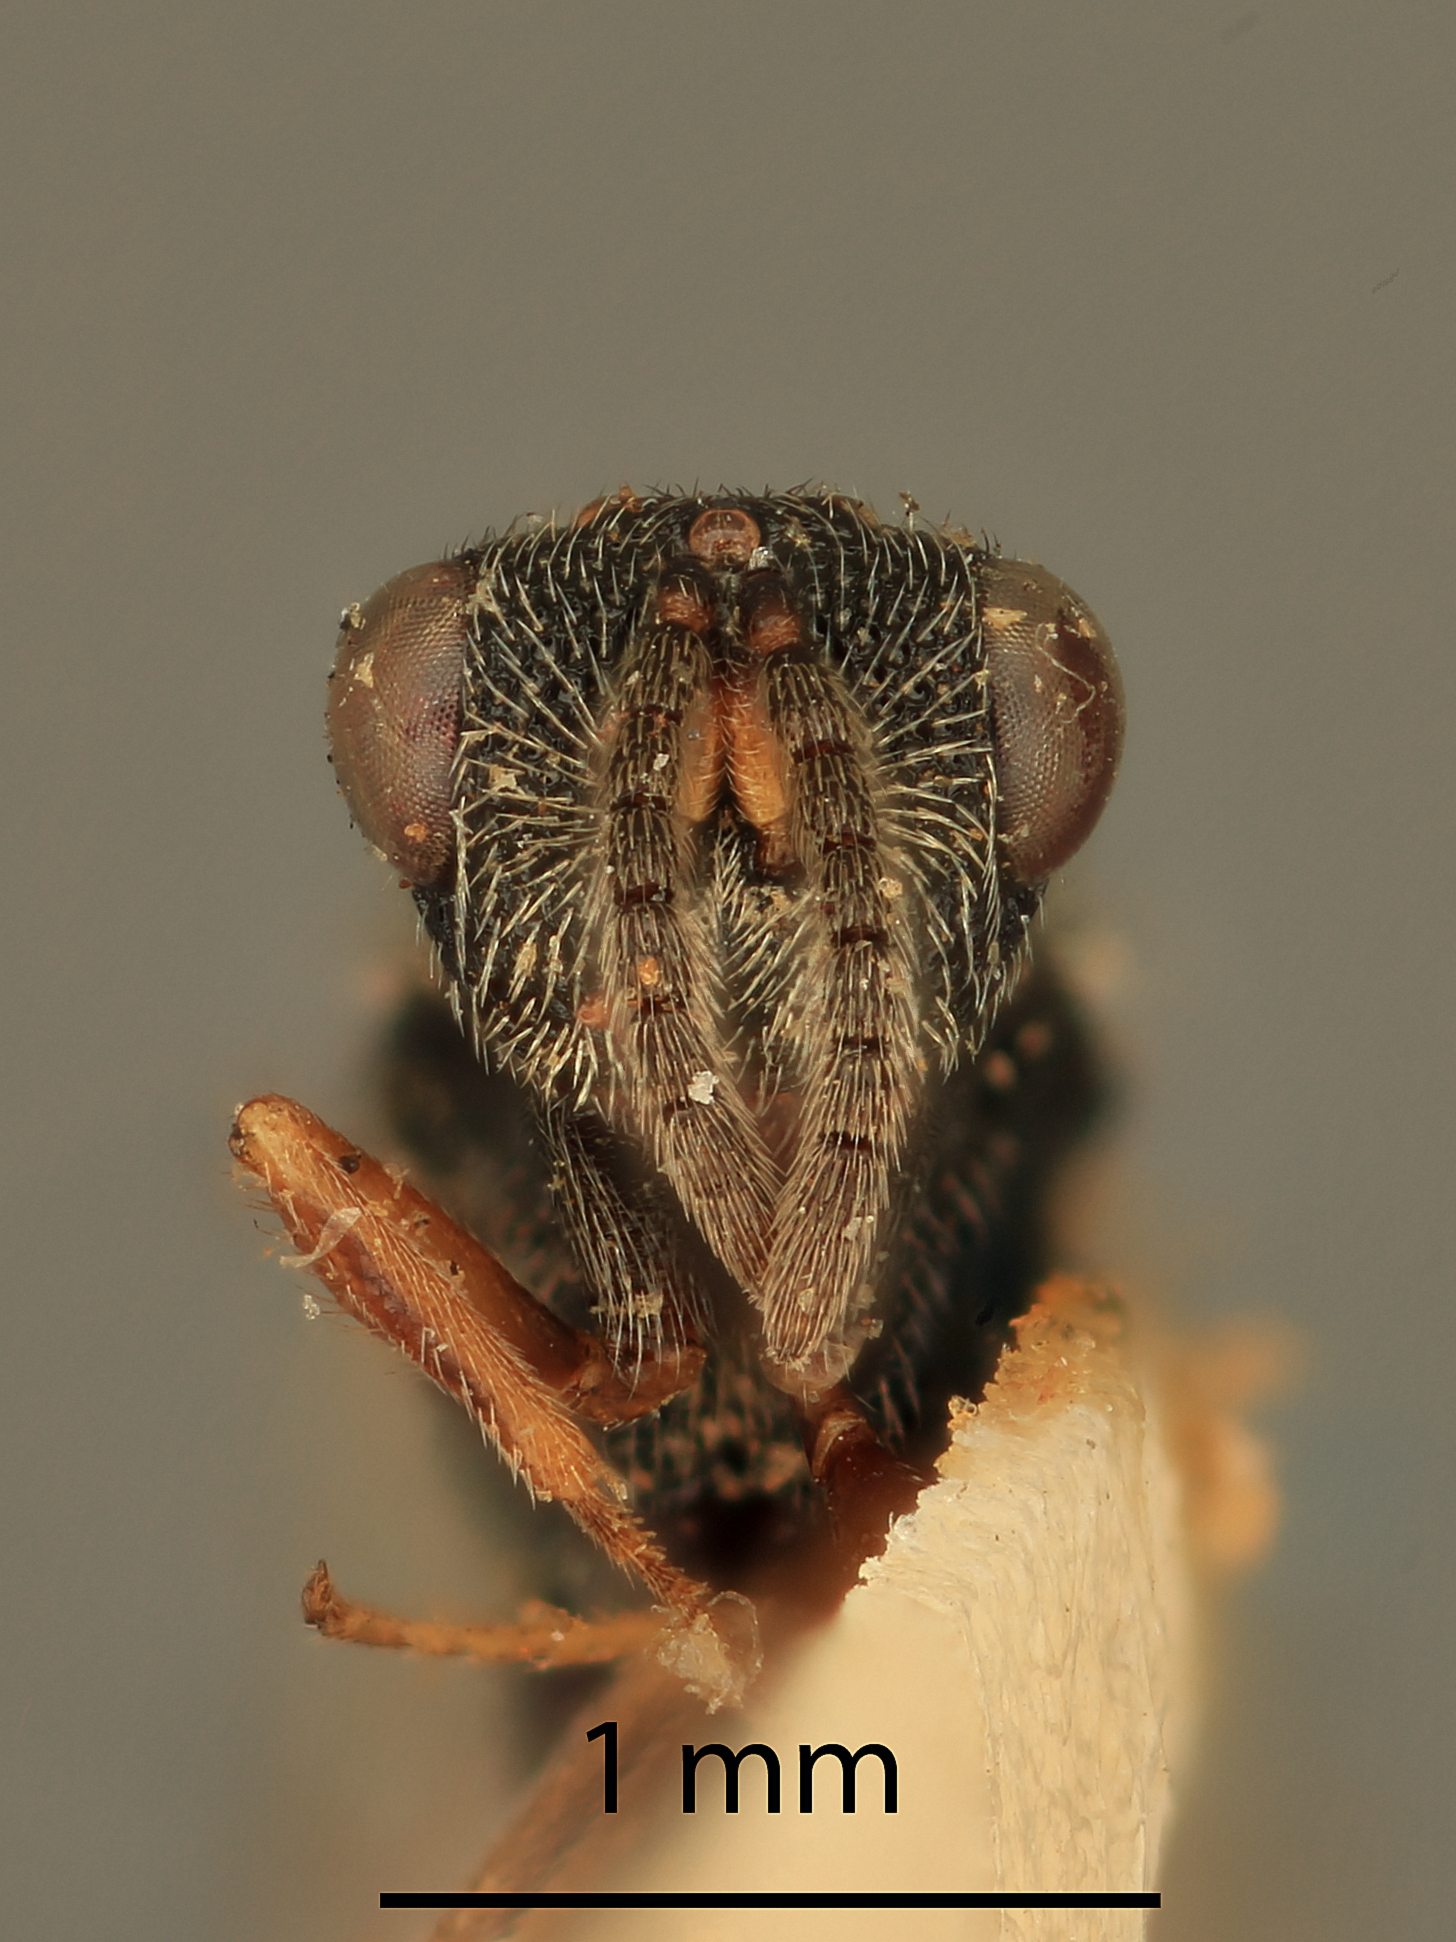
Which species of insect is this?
Eurytoma acuta
